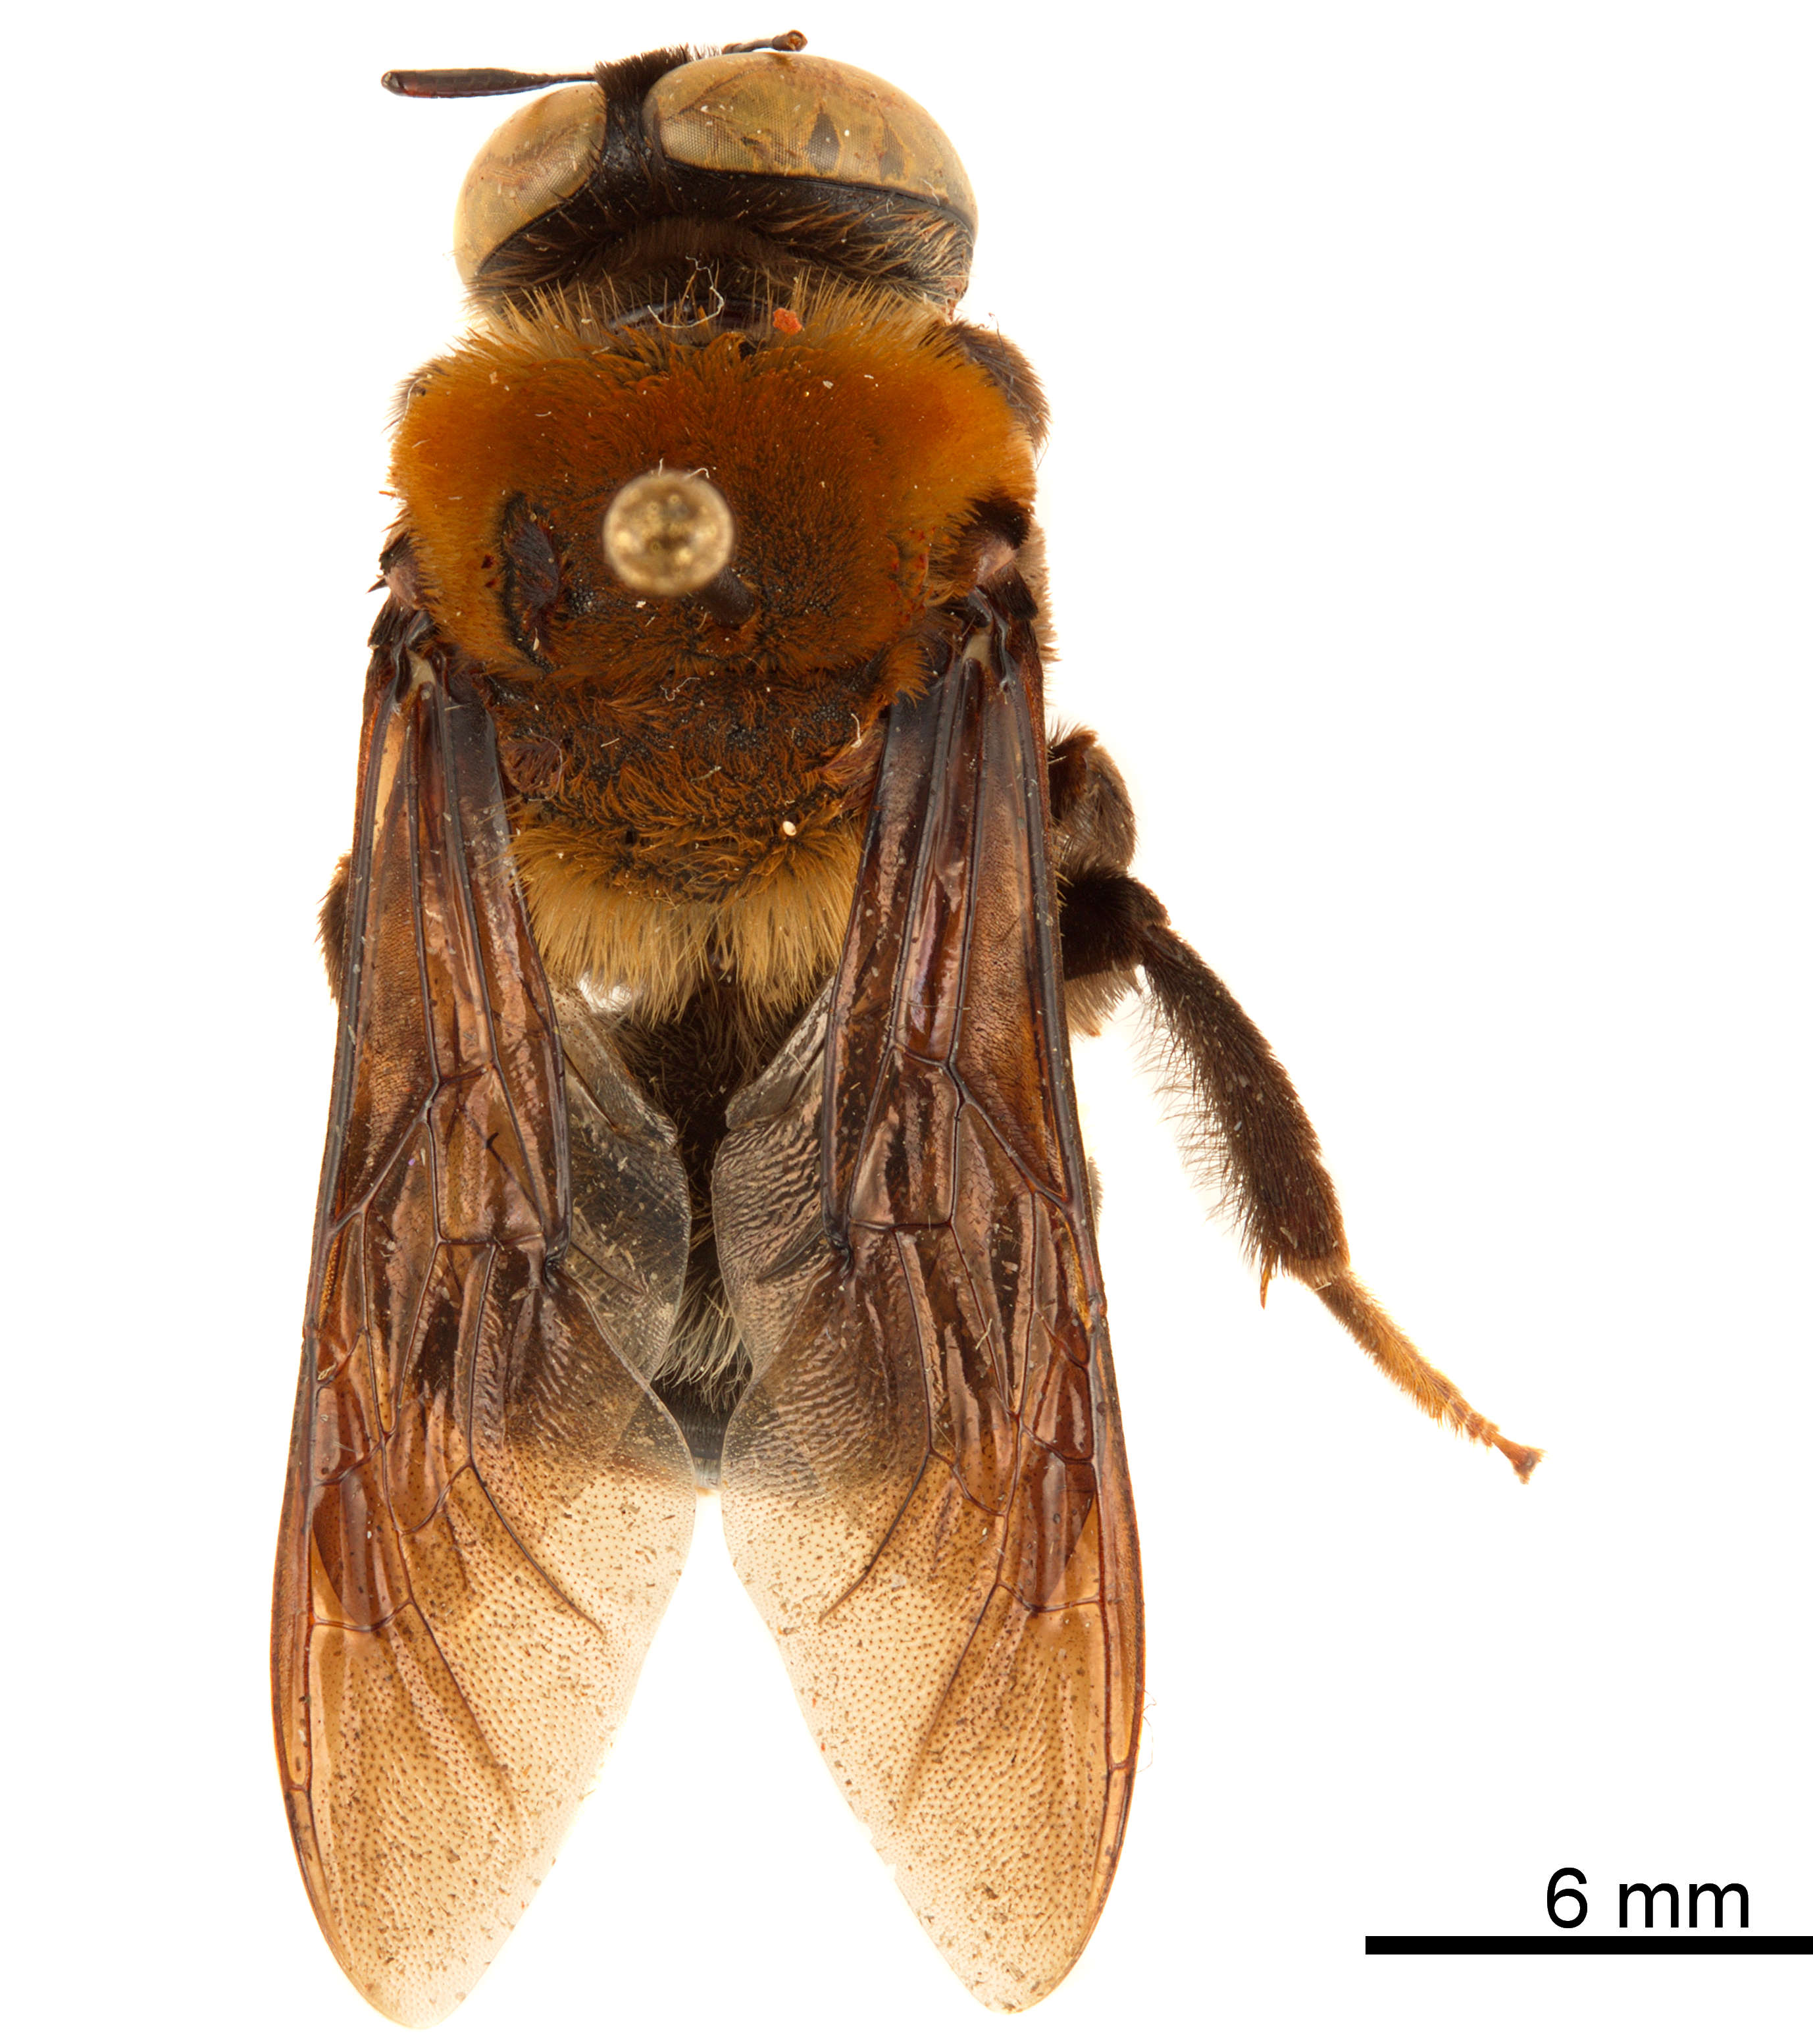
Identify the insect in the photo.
Mesoxaea arizonica
